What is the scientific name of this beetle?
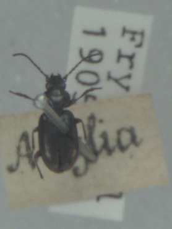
Bembidion biguttatum
